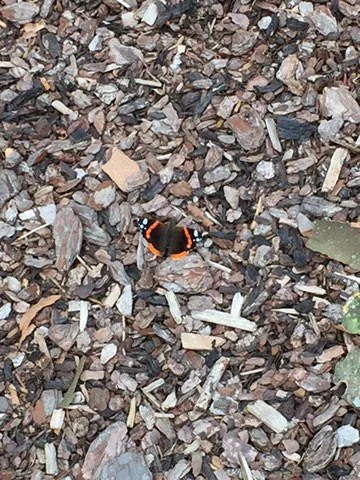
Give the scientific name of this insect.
Vanessa atalanta
